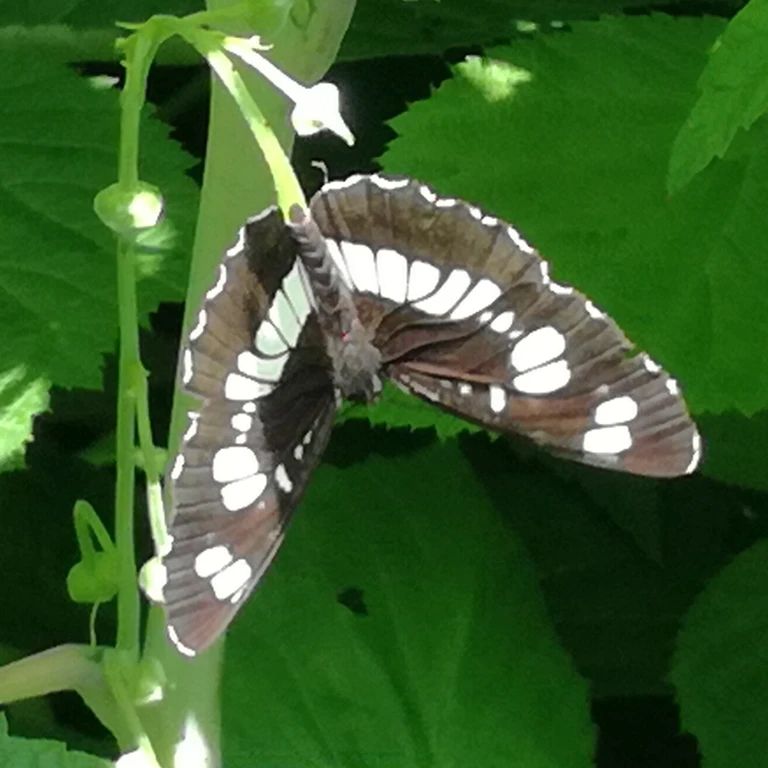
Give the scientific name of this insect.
Neptis rivularis
